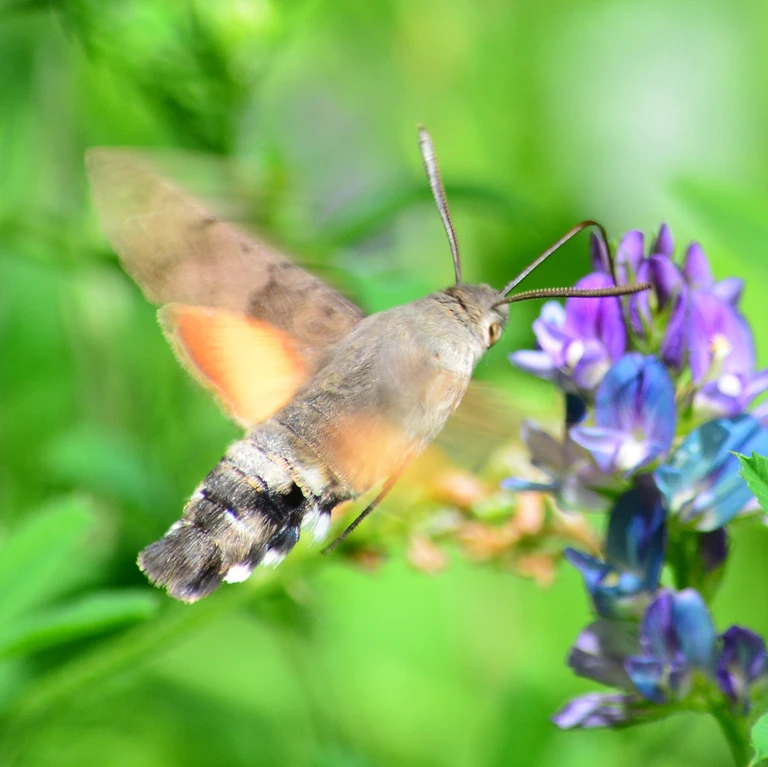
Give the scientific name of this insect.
Macroglossum stellatarum
